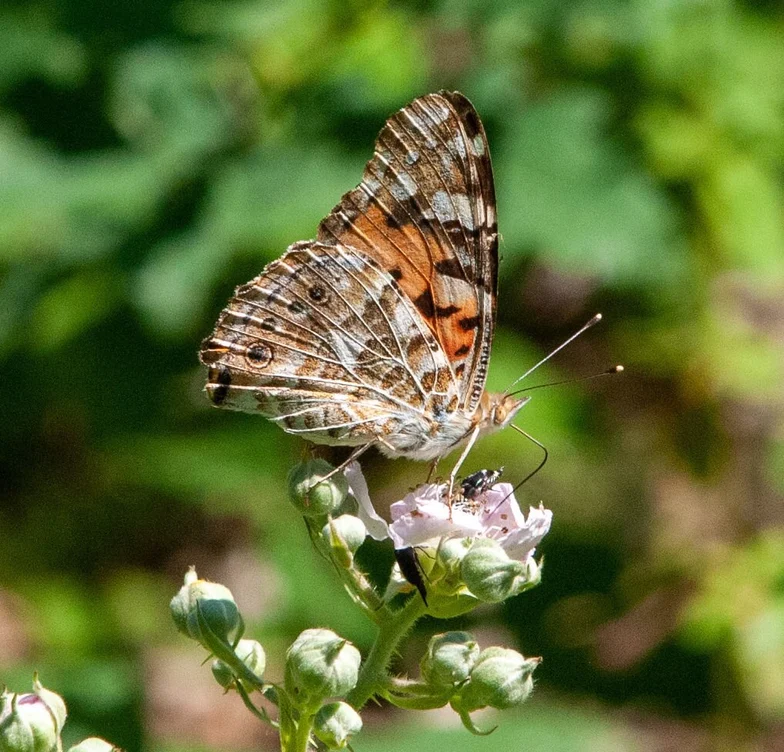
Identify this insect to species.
Vanessa cardui
